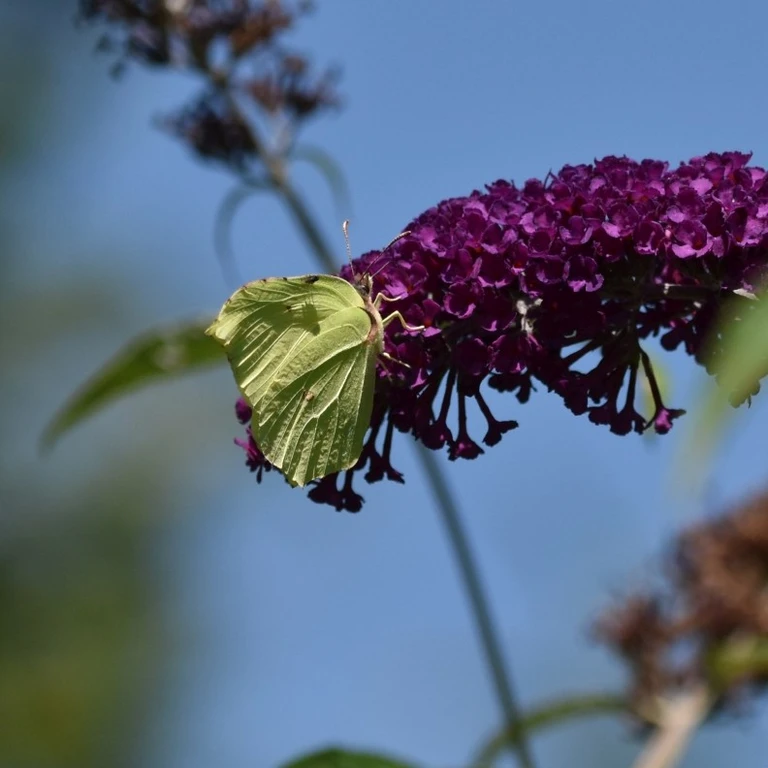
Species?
Gonepteryx rhamni
